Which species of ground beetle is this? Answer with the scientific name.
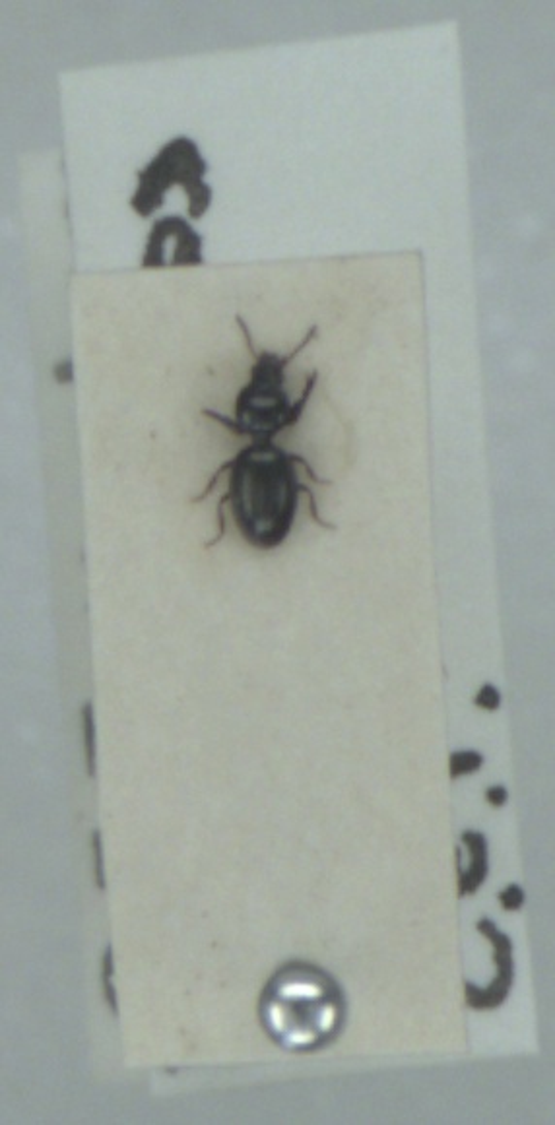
Dyschirius globosus
